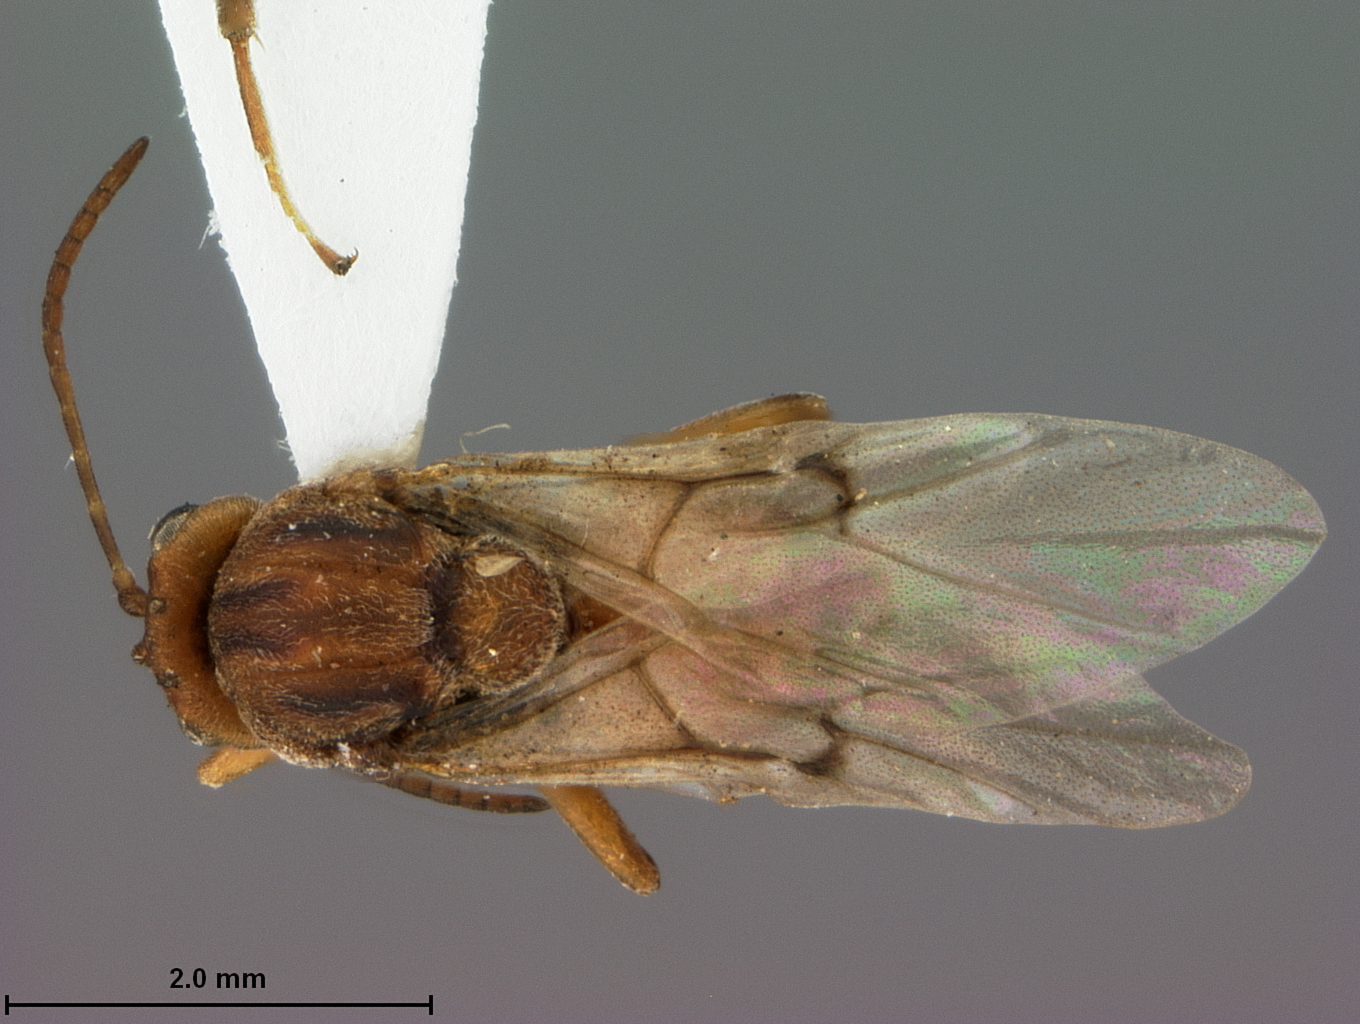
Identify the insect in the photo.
Callirhytis middletoni
